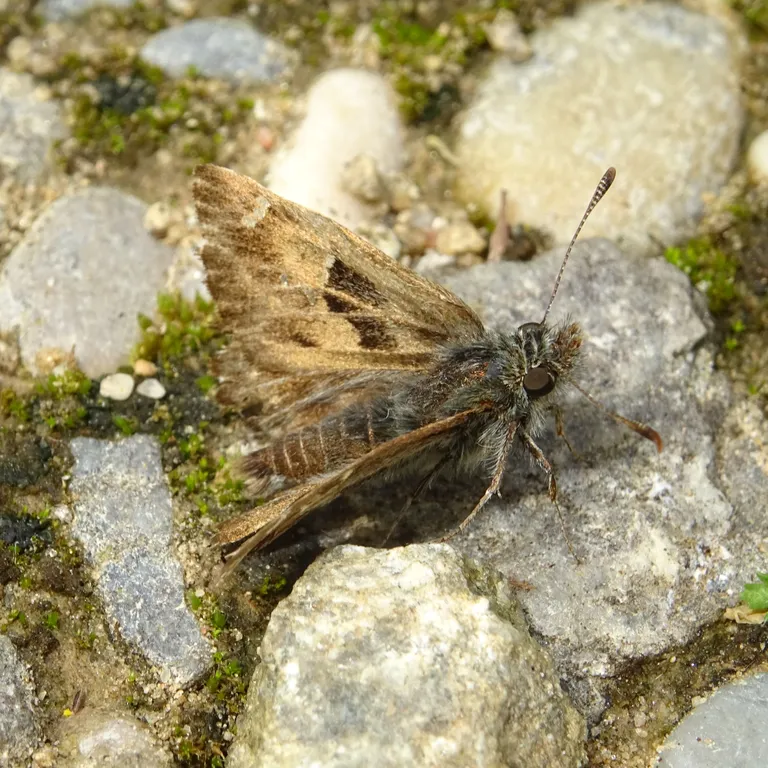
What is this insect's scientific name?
Carcharodus alceae
